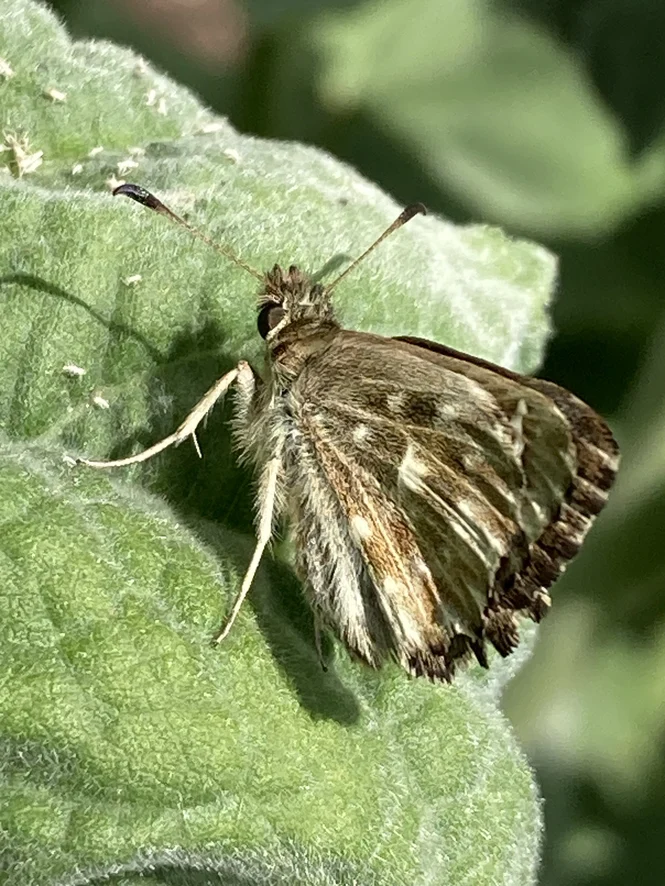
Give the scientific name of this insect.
Carcharodus alceae
